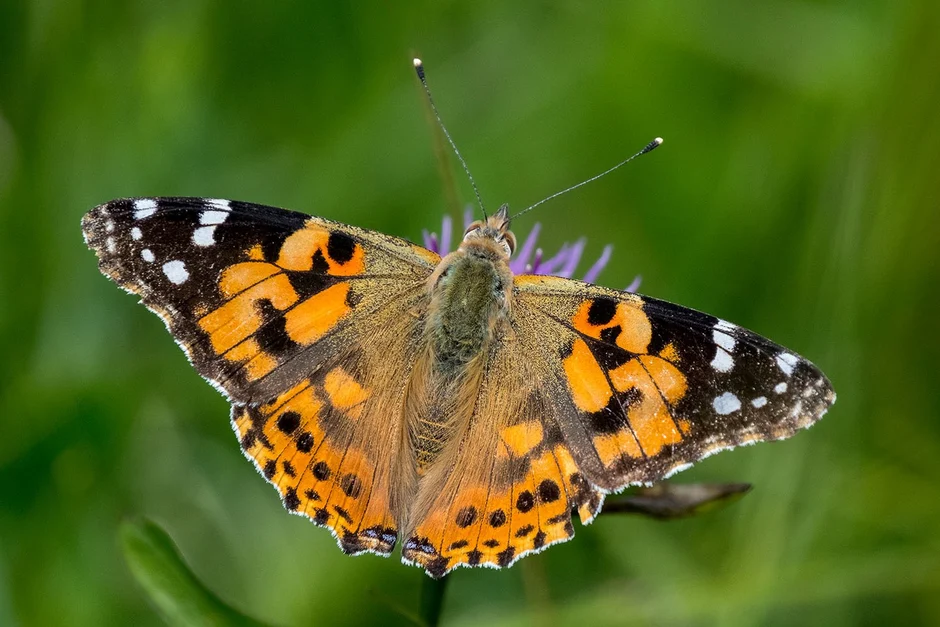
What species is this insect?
Vanessa cardui
